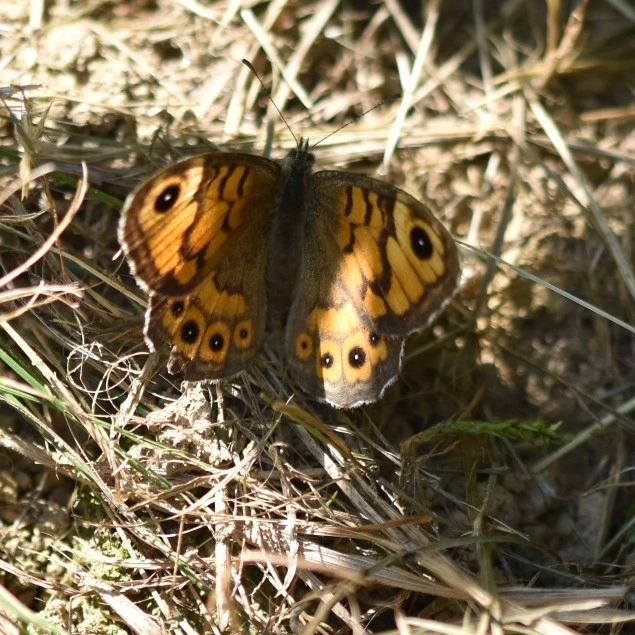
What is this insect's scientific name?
Lasiommata megera (also Pararge megera)
